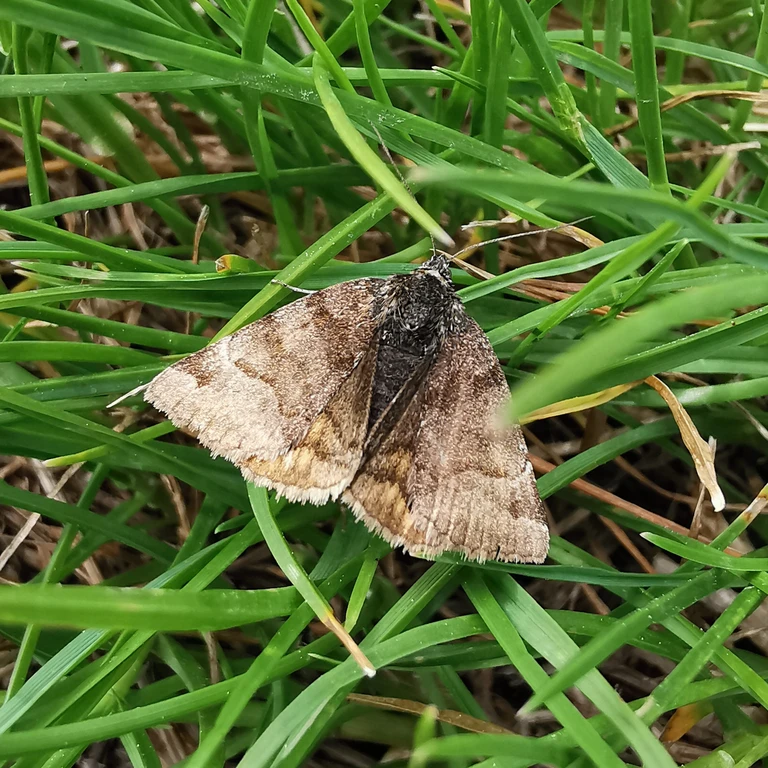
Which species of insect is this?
Euclidia glyphica
